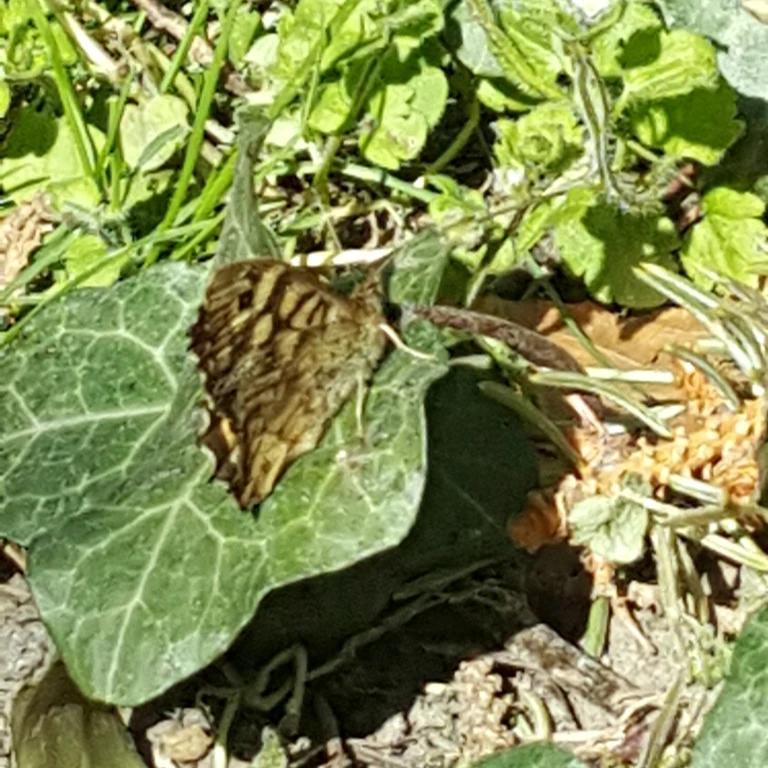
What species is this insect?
Pararge aegeria
